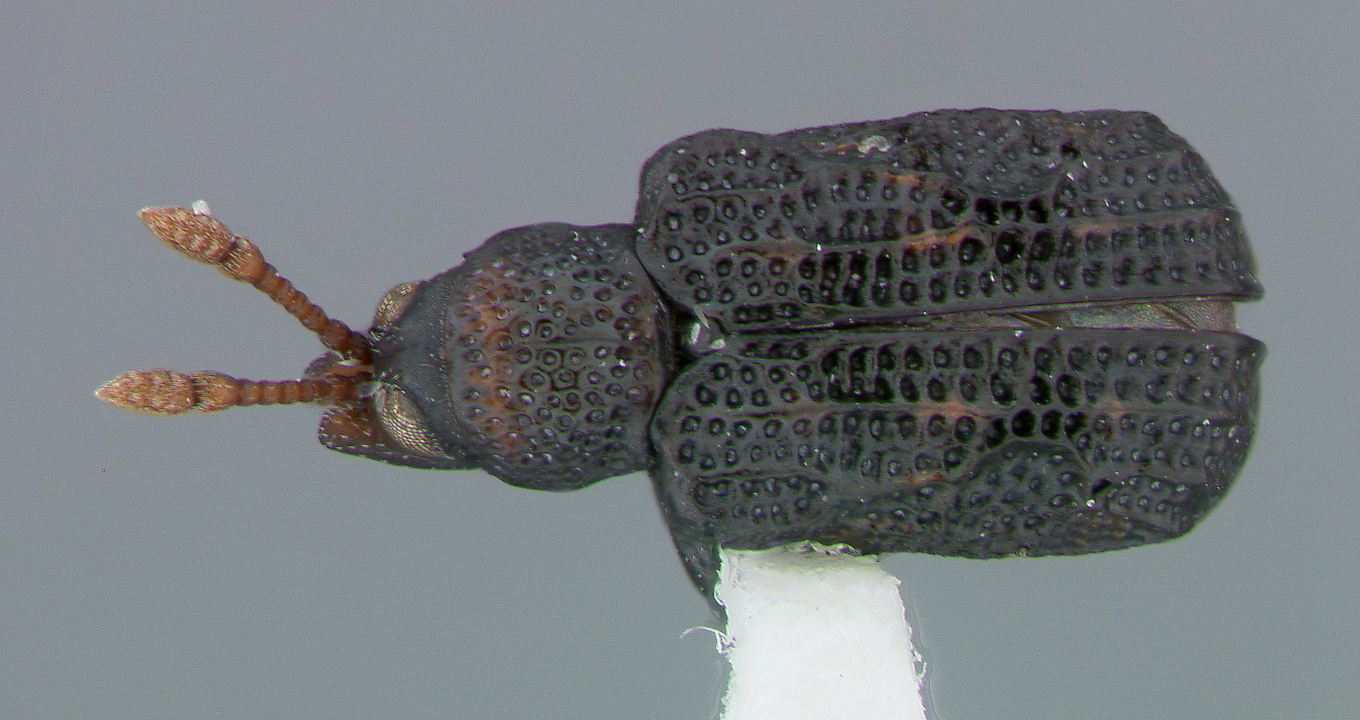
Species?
Bruchia armata
